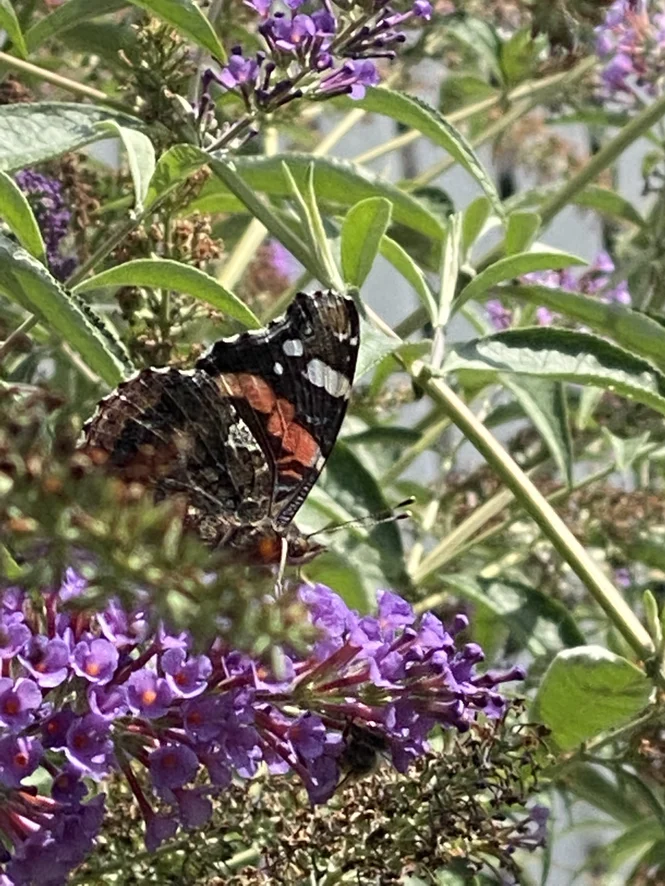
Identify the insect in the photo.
Vanessa atalanta
